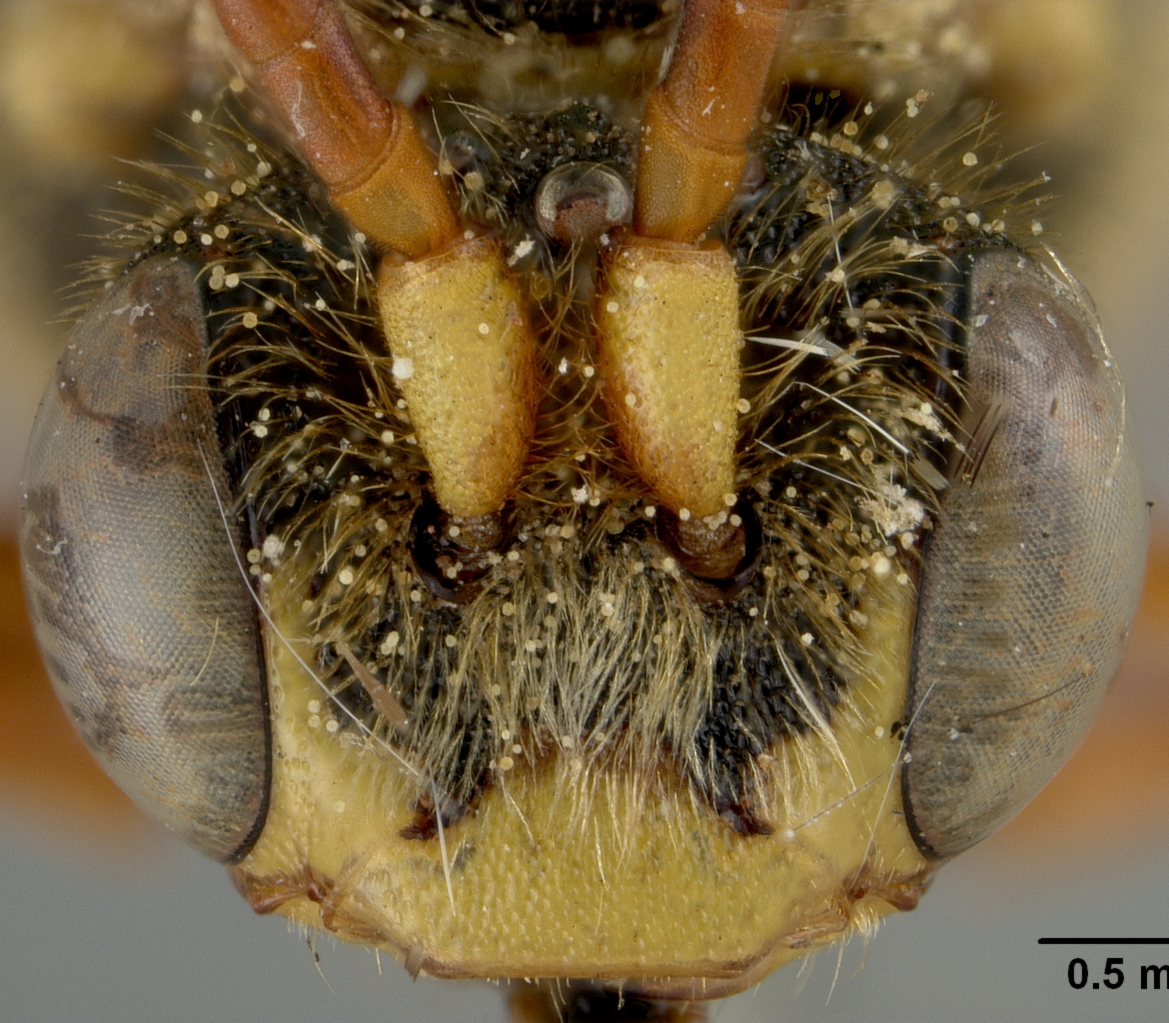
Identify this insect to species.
Nomada ednae
